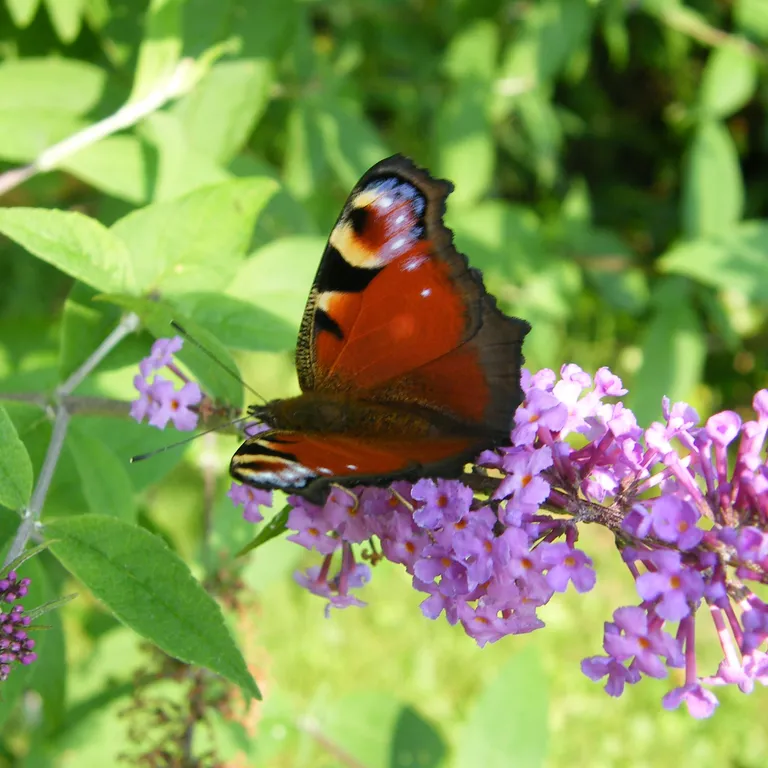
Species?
Aglais io
